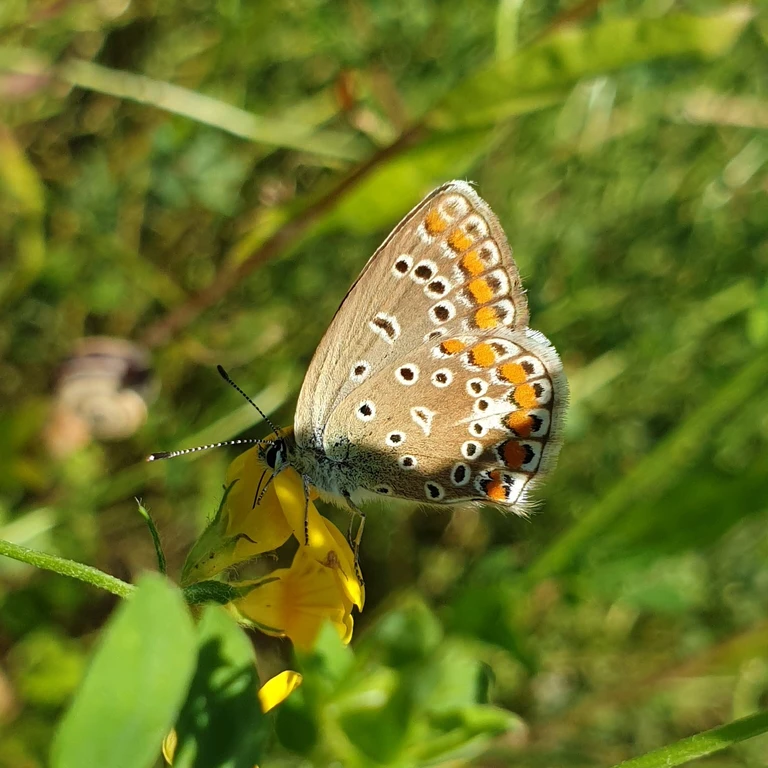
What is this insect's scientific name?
Polyommatus icarus
